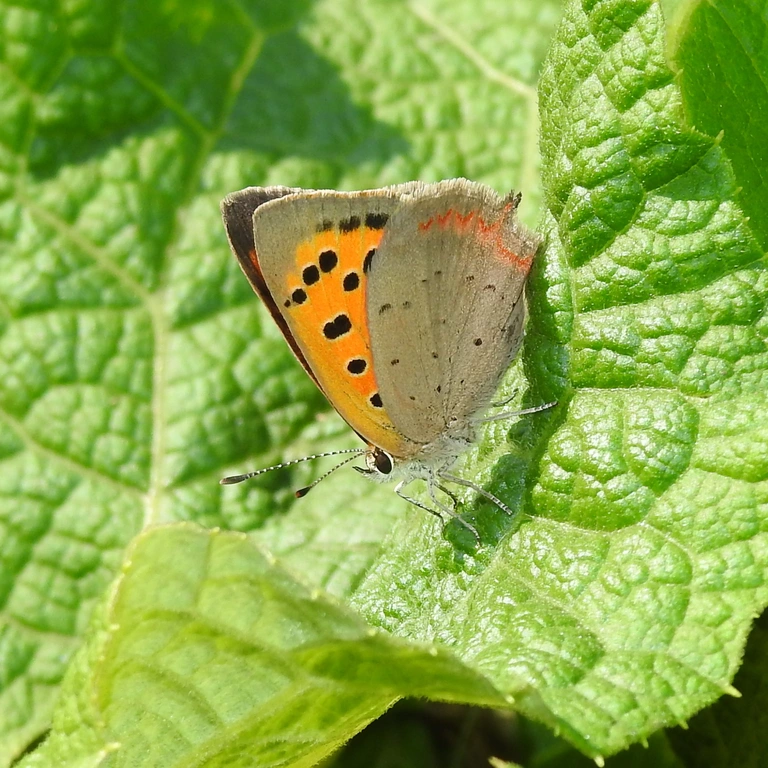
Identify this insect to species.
Lycaena phlaeas
